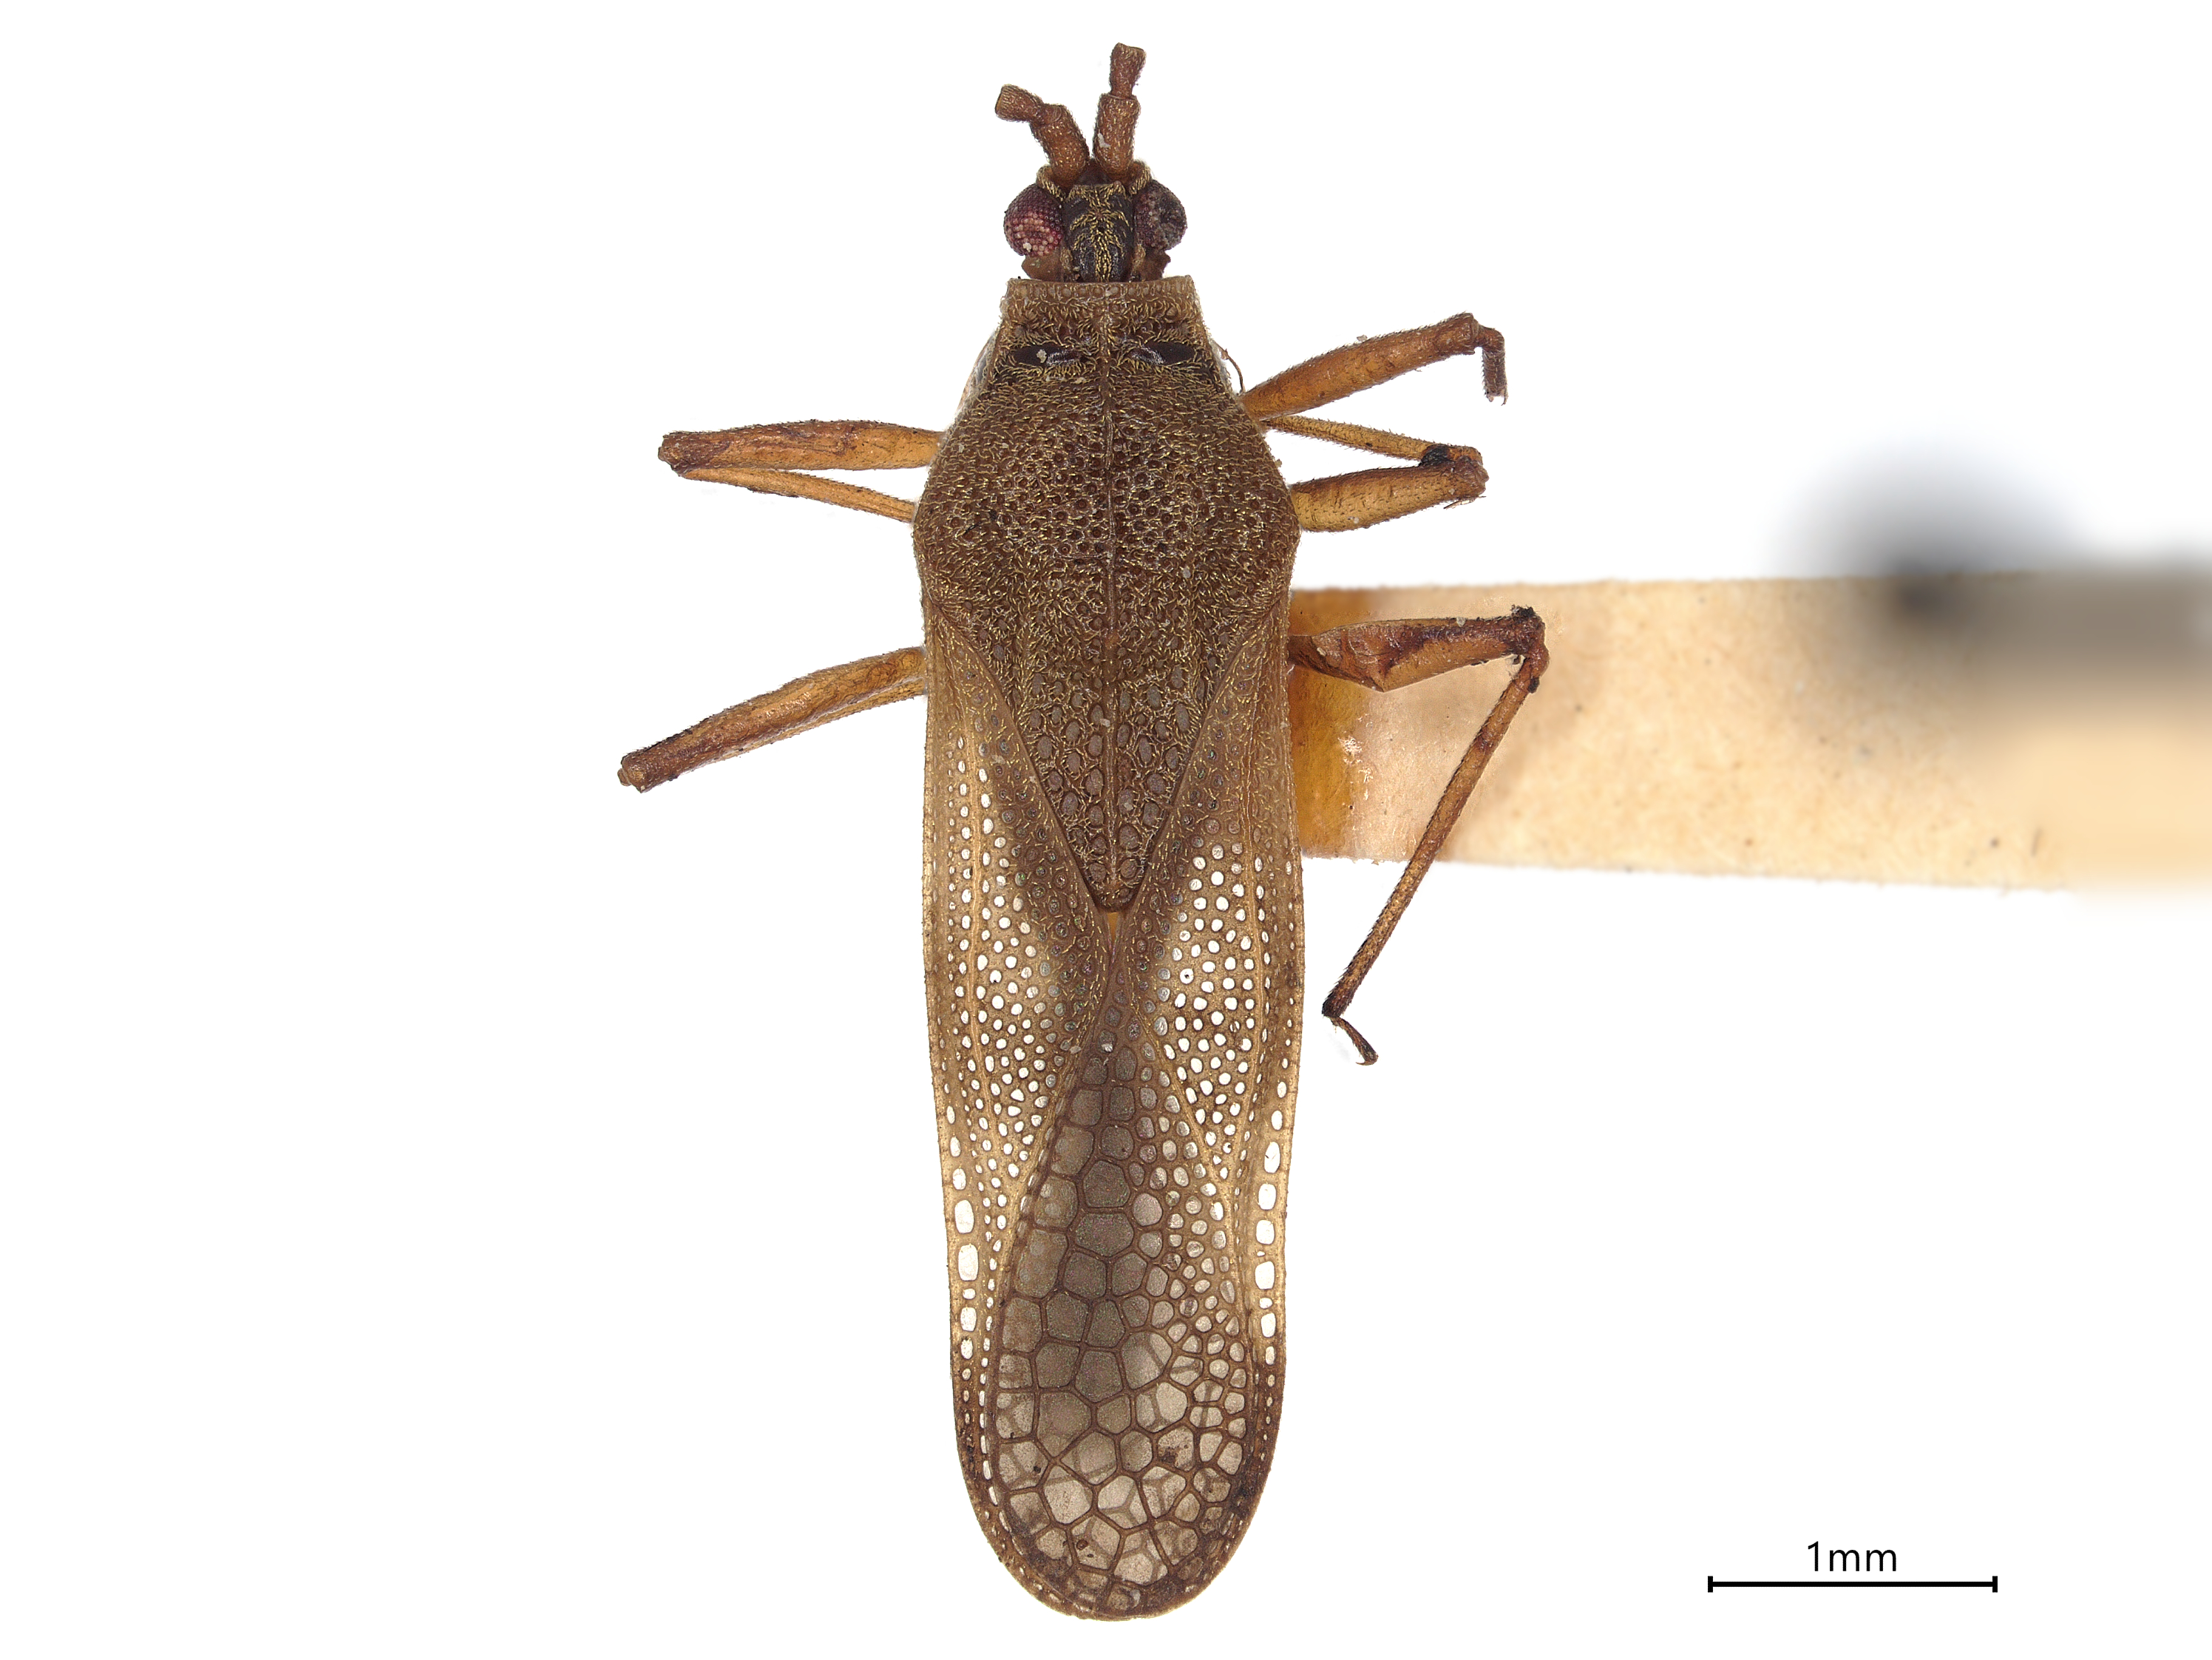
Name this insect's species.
Cromerus brunneipennis
